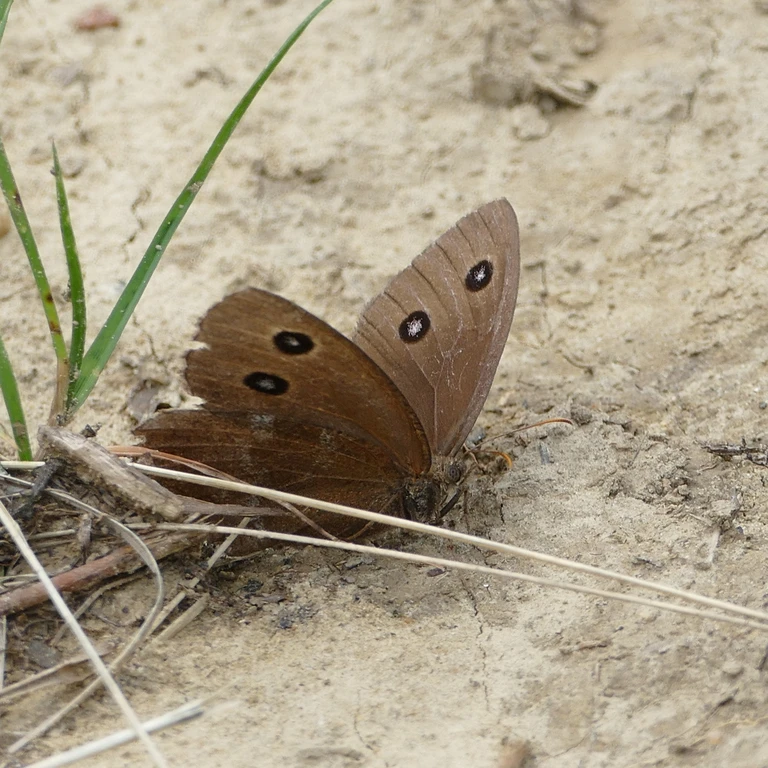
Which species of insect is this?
Minois dryas
